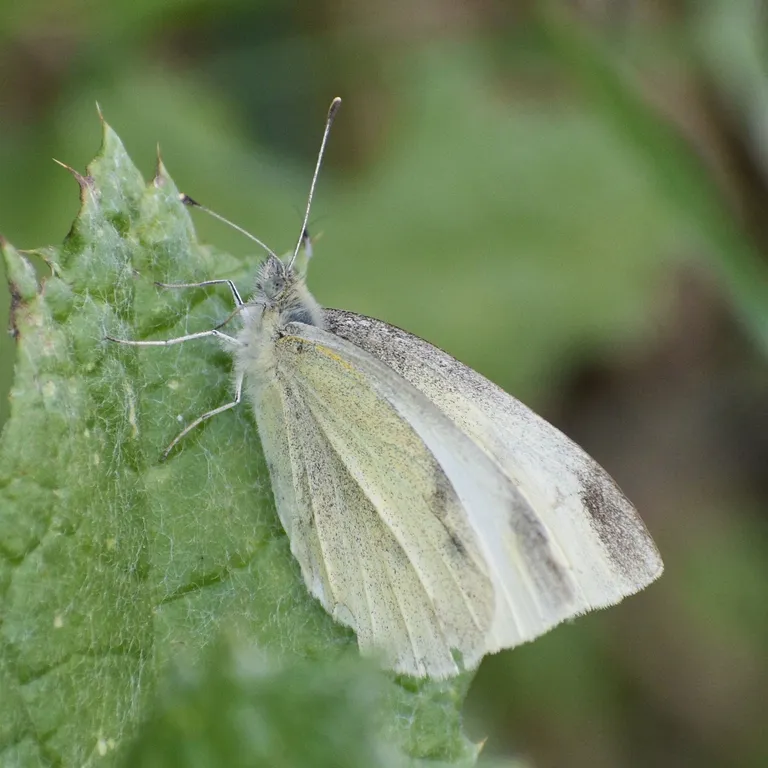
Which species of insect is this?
Pieris rapae
